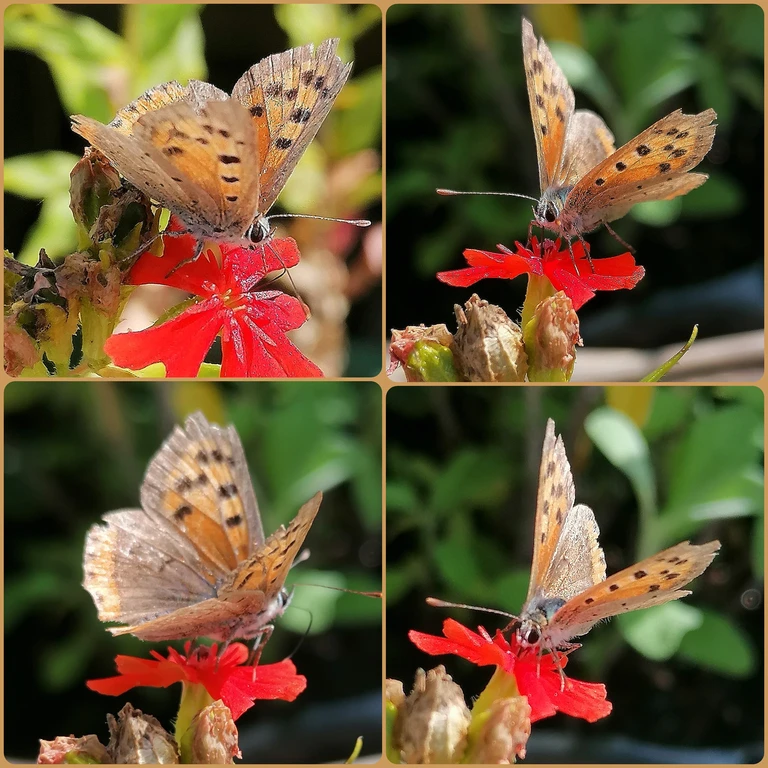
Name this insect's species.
Lycaena phlaeas
